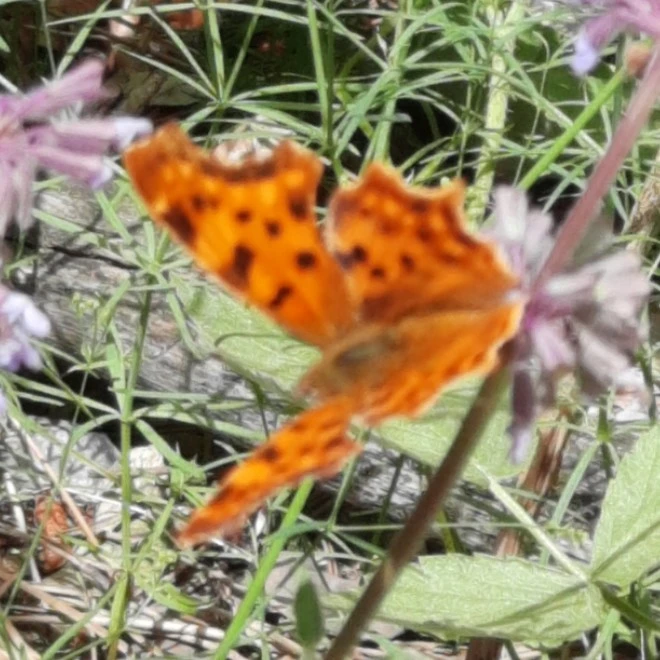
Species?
Polygonia c-album
